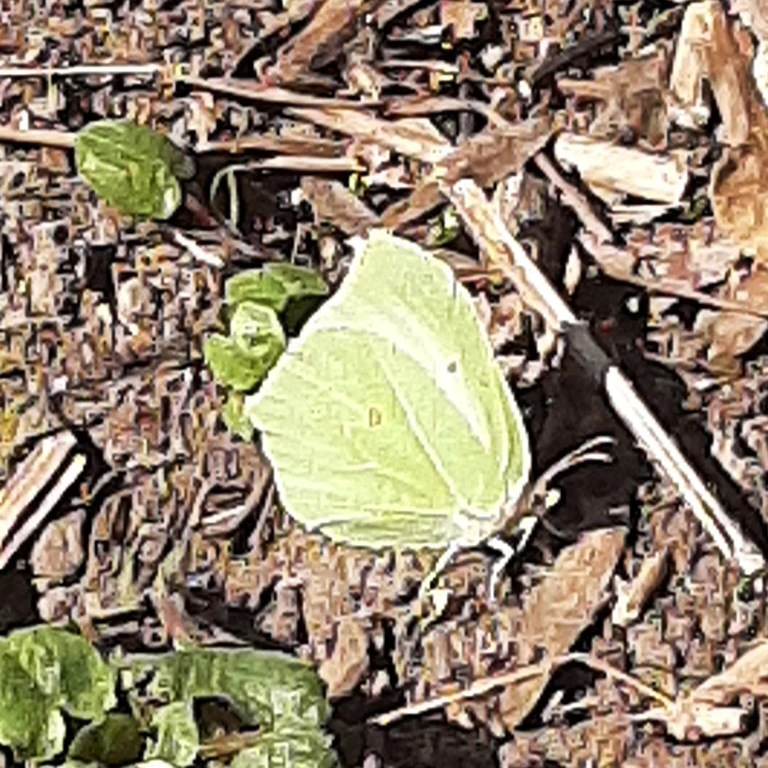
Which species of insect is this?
Gonepteryx rhamni
